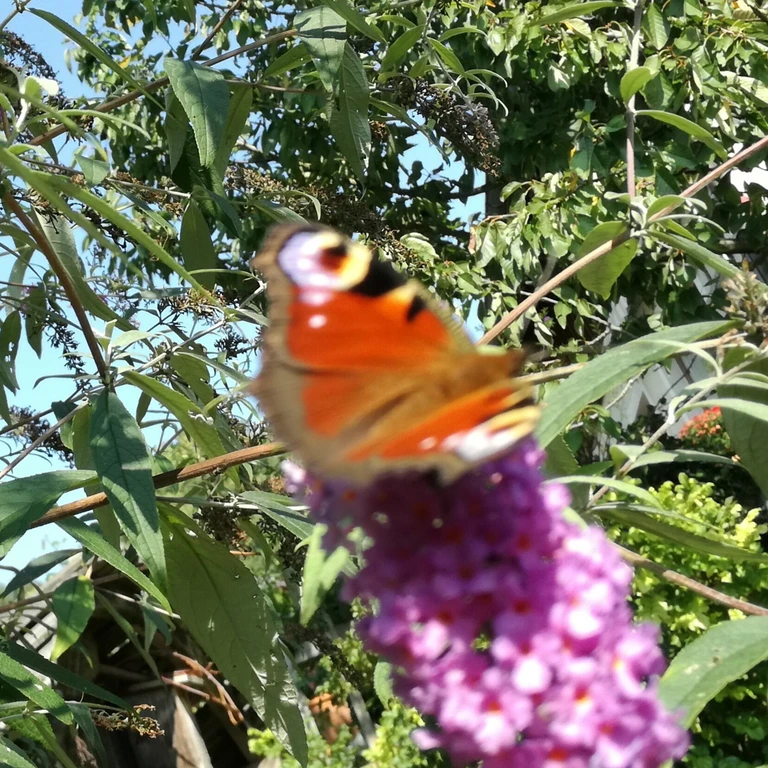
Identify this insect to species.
Aglais io
